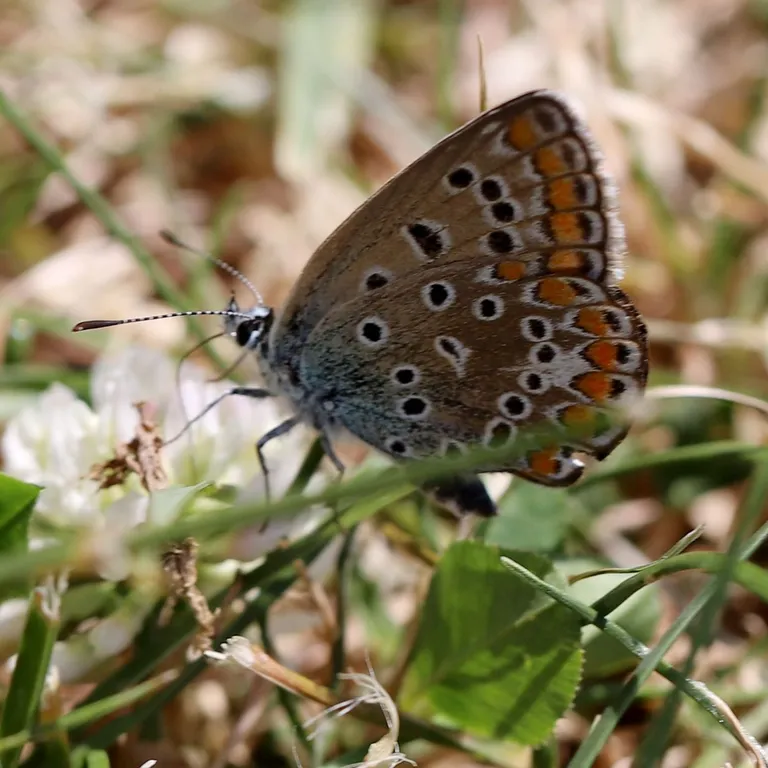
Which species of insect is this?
Polyommatus icarus
